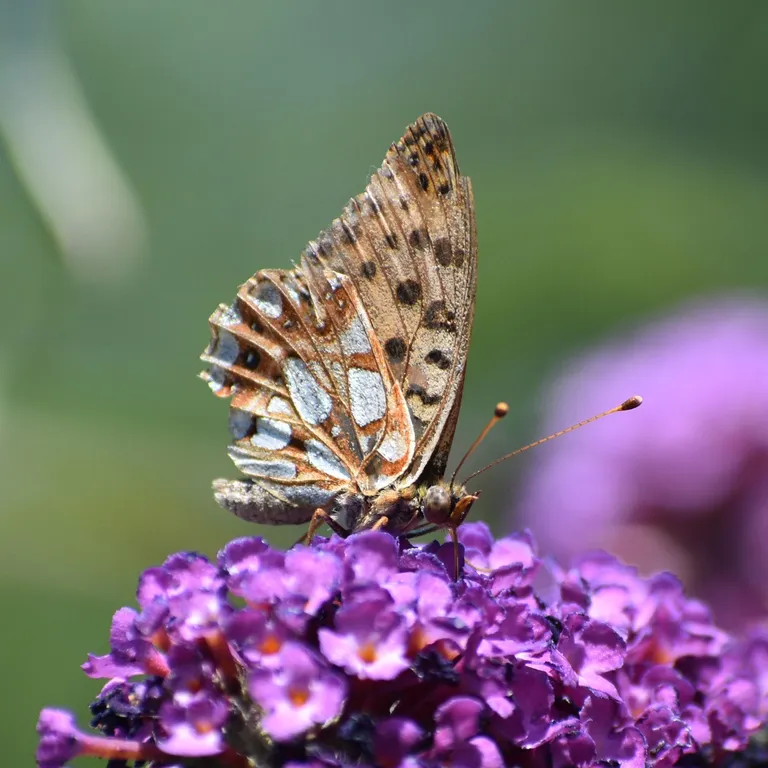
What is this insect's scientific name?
Issoria lathonia
